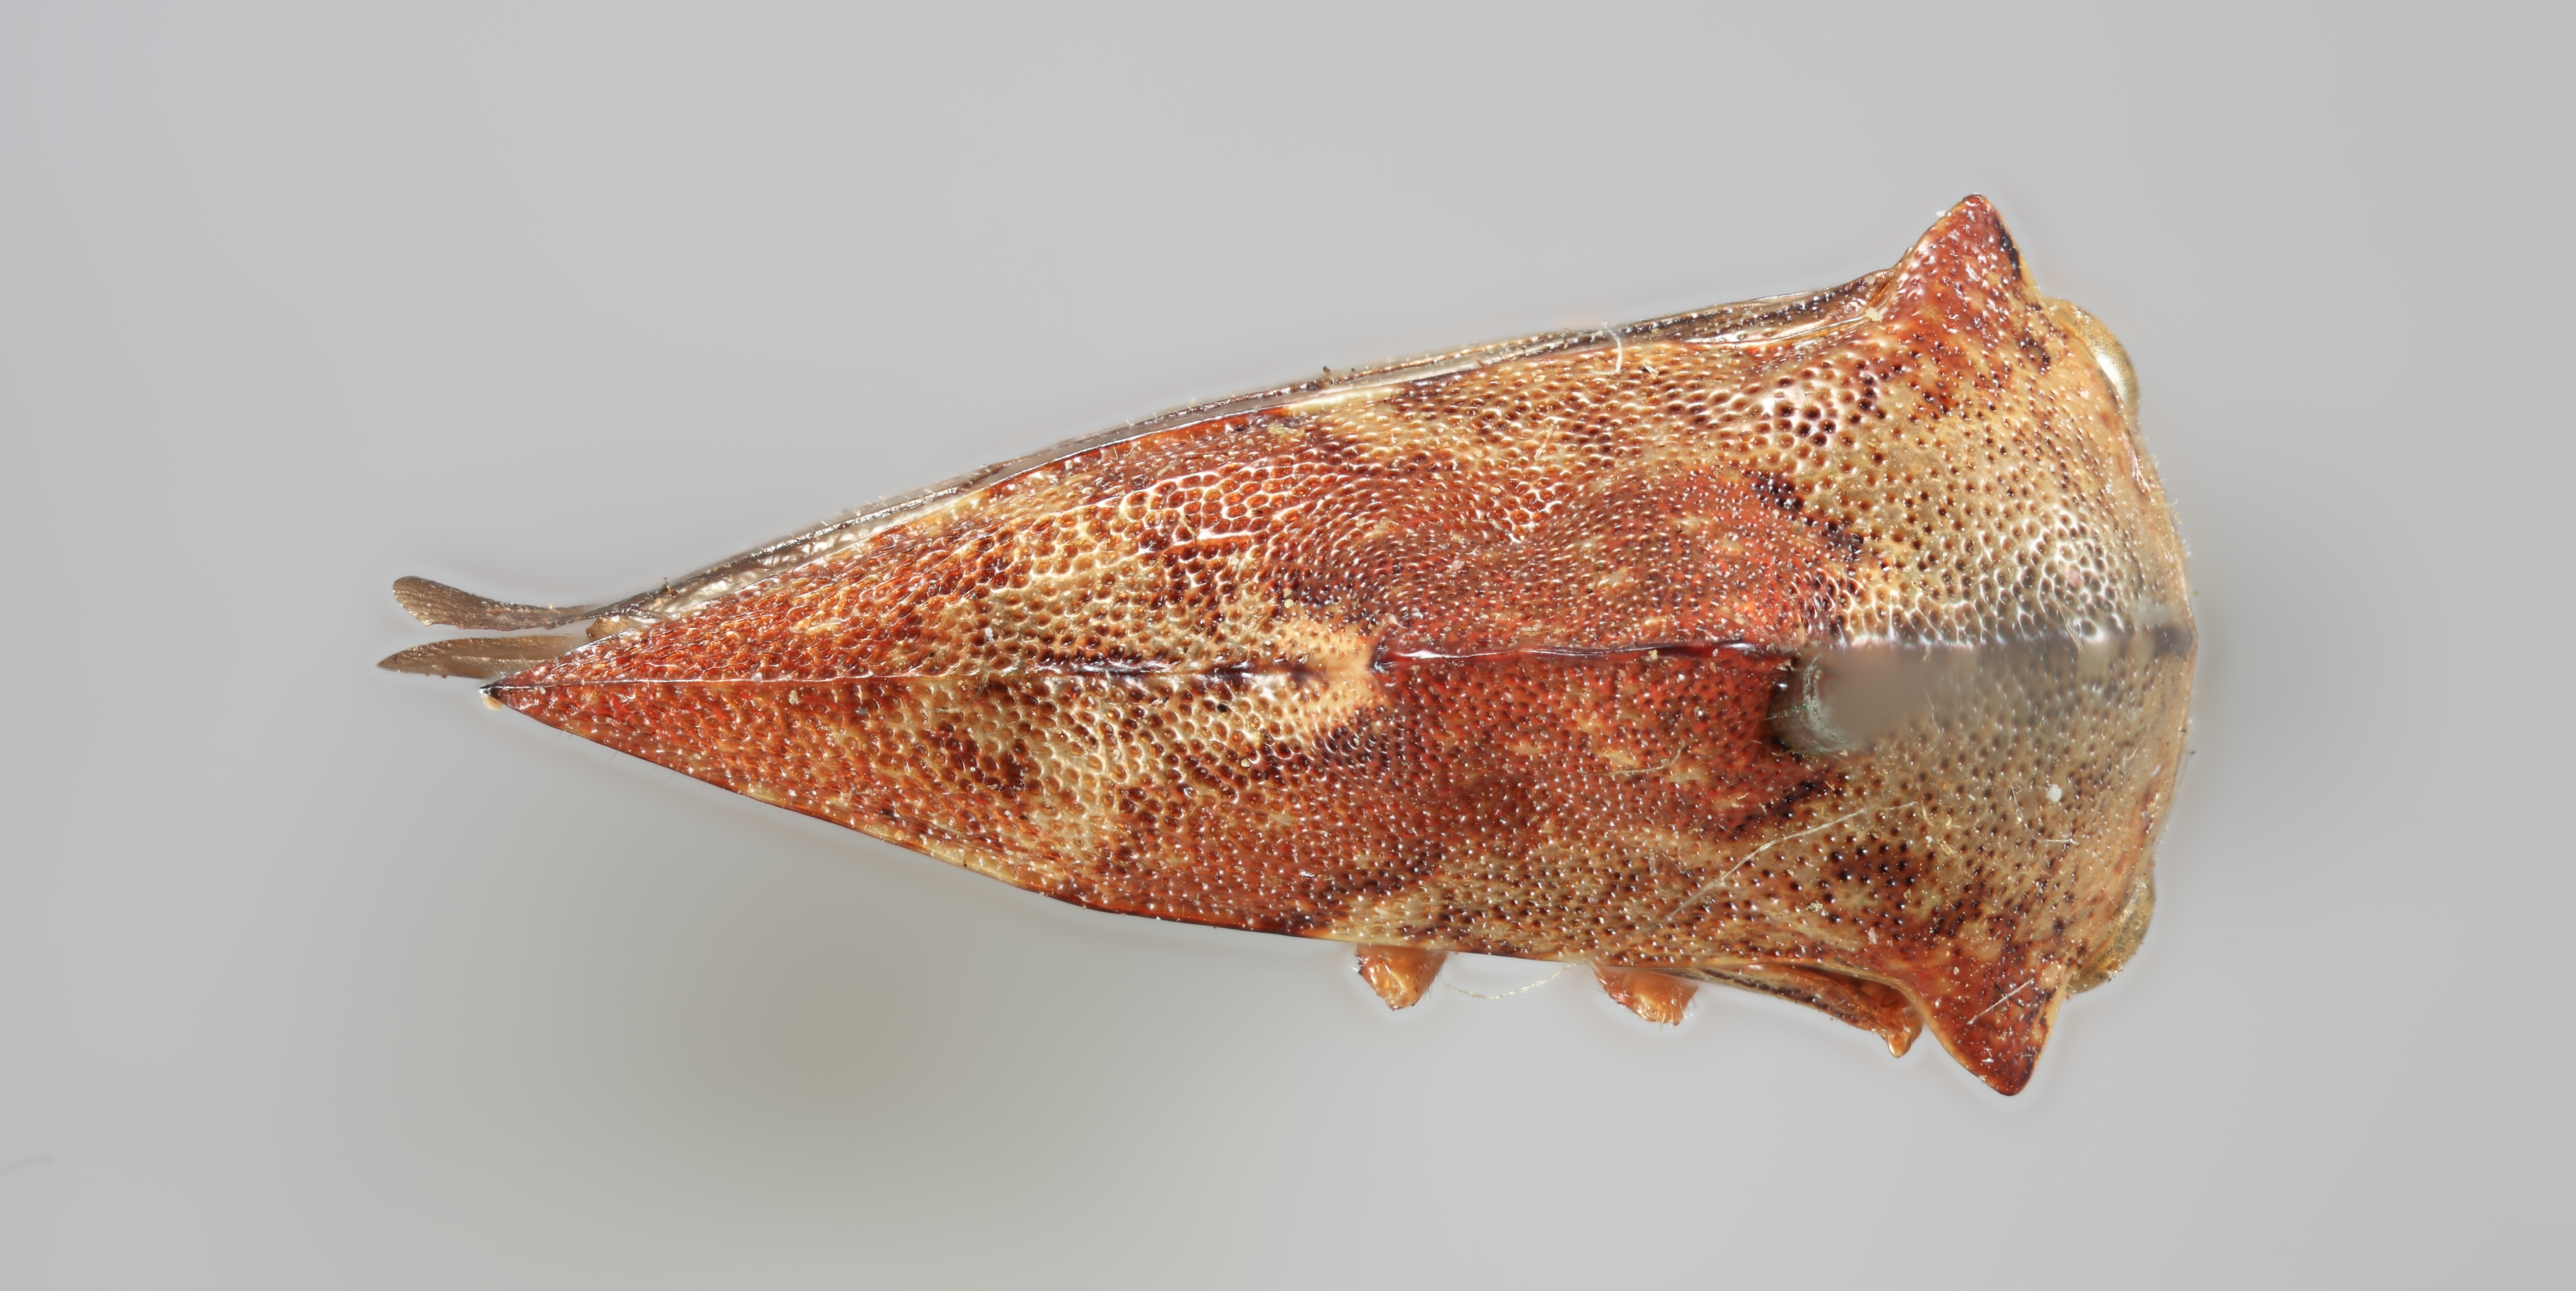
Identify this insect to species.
Heliria rubidella
